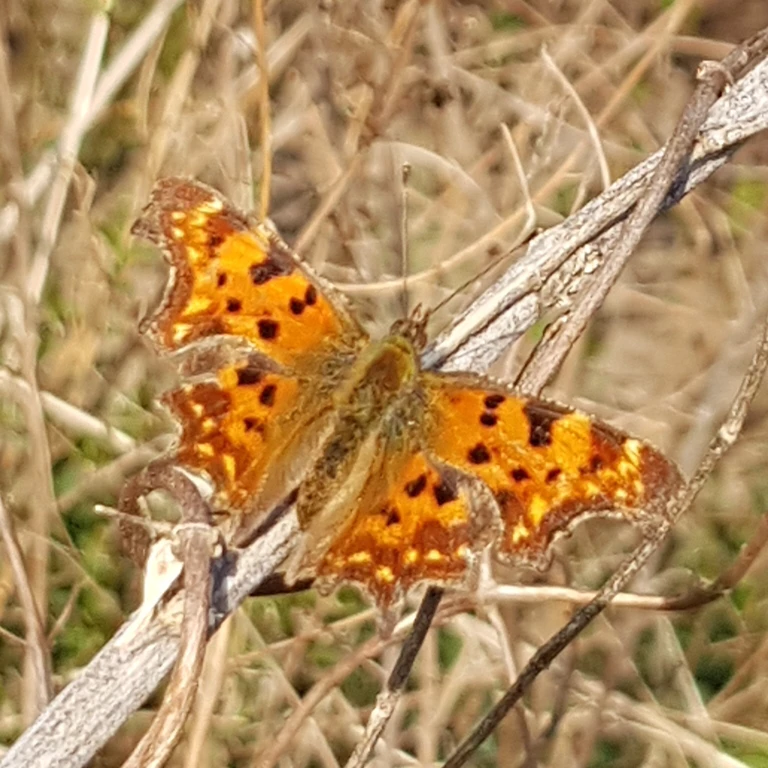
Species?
Polygonia c-album
